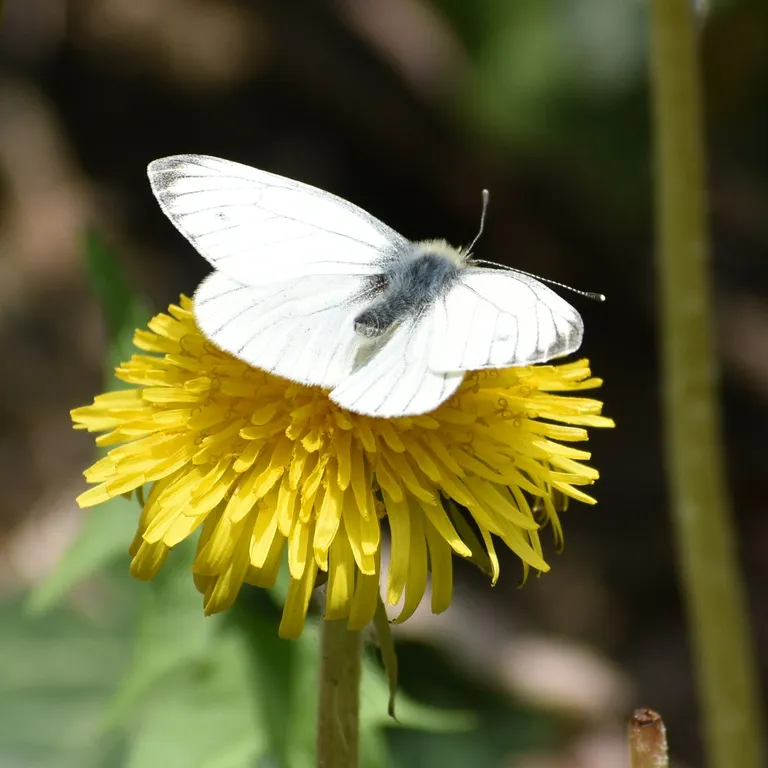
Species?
Pieris napi
